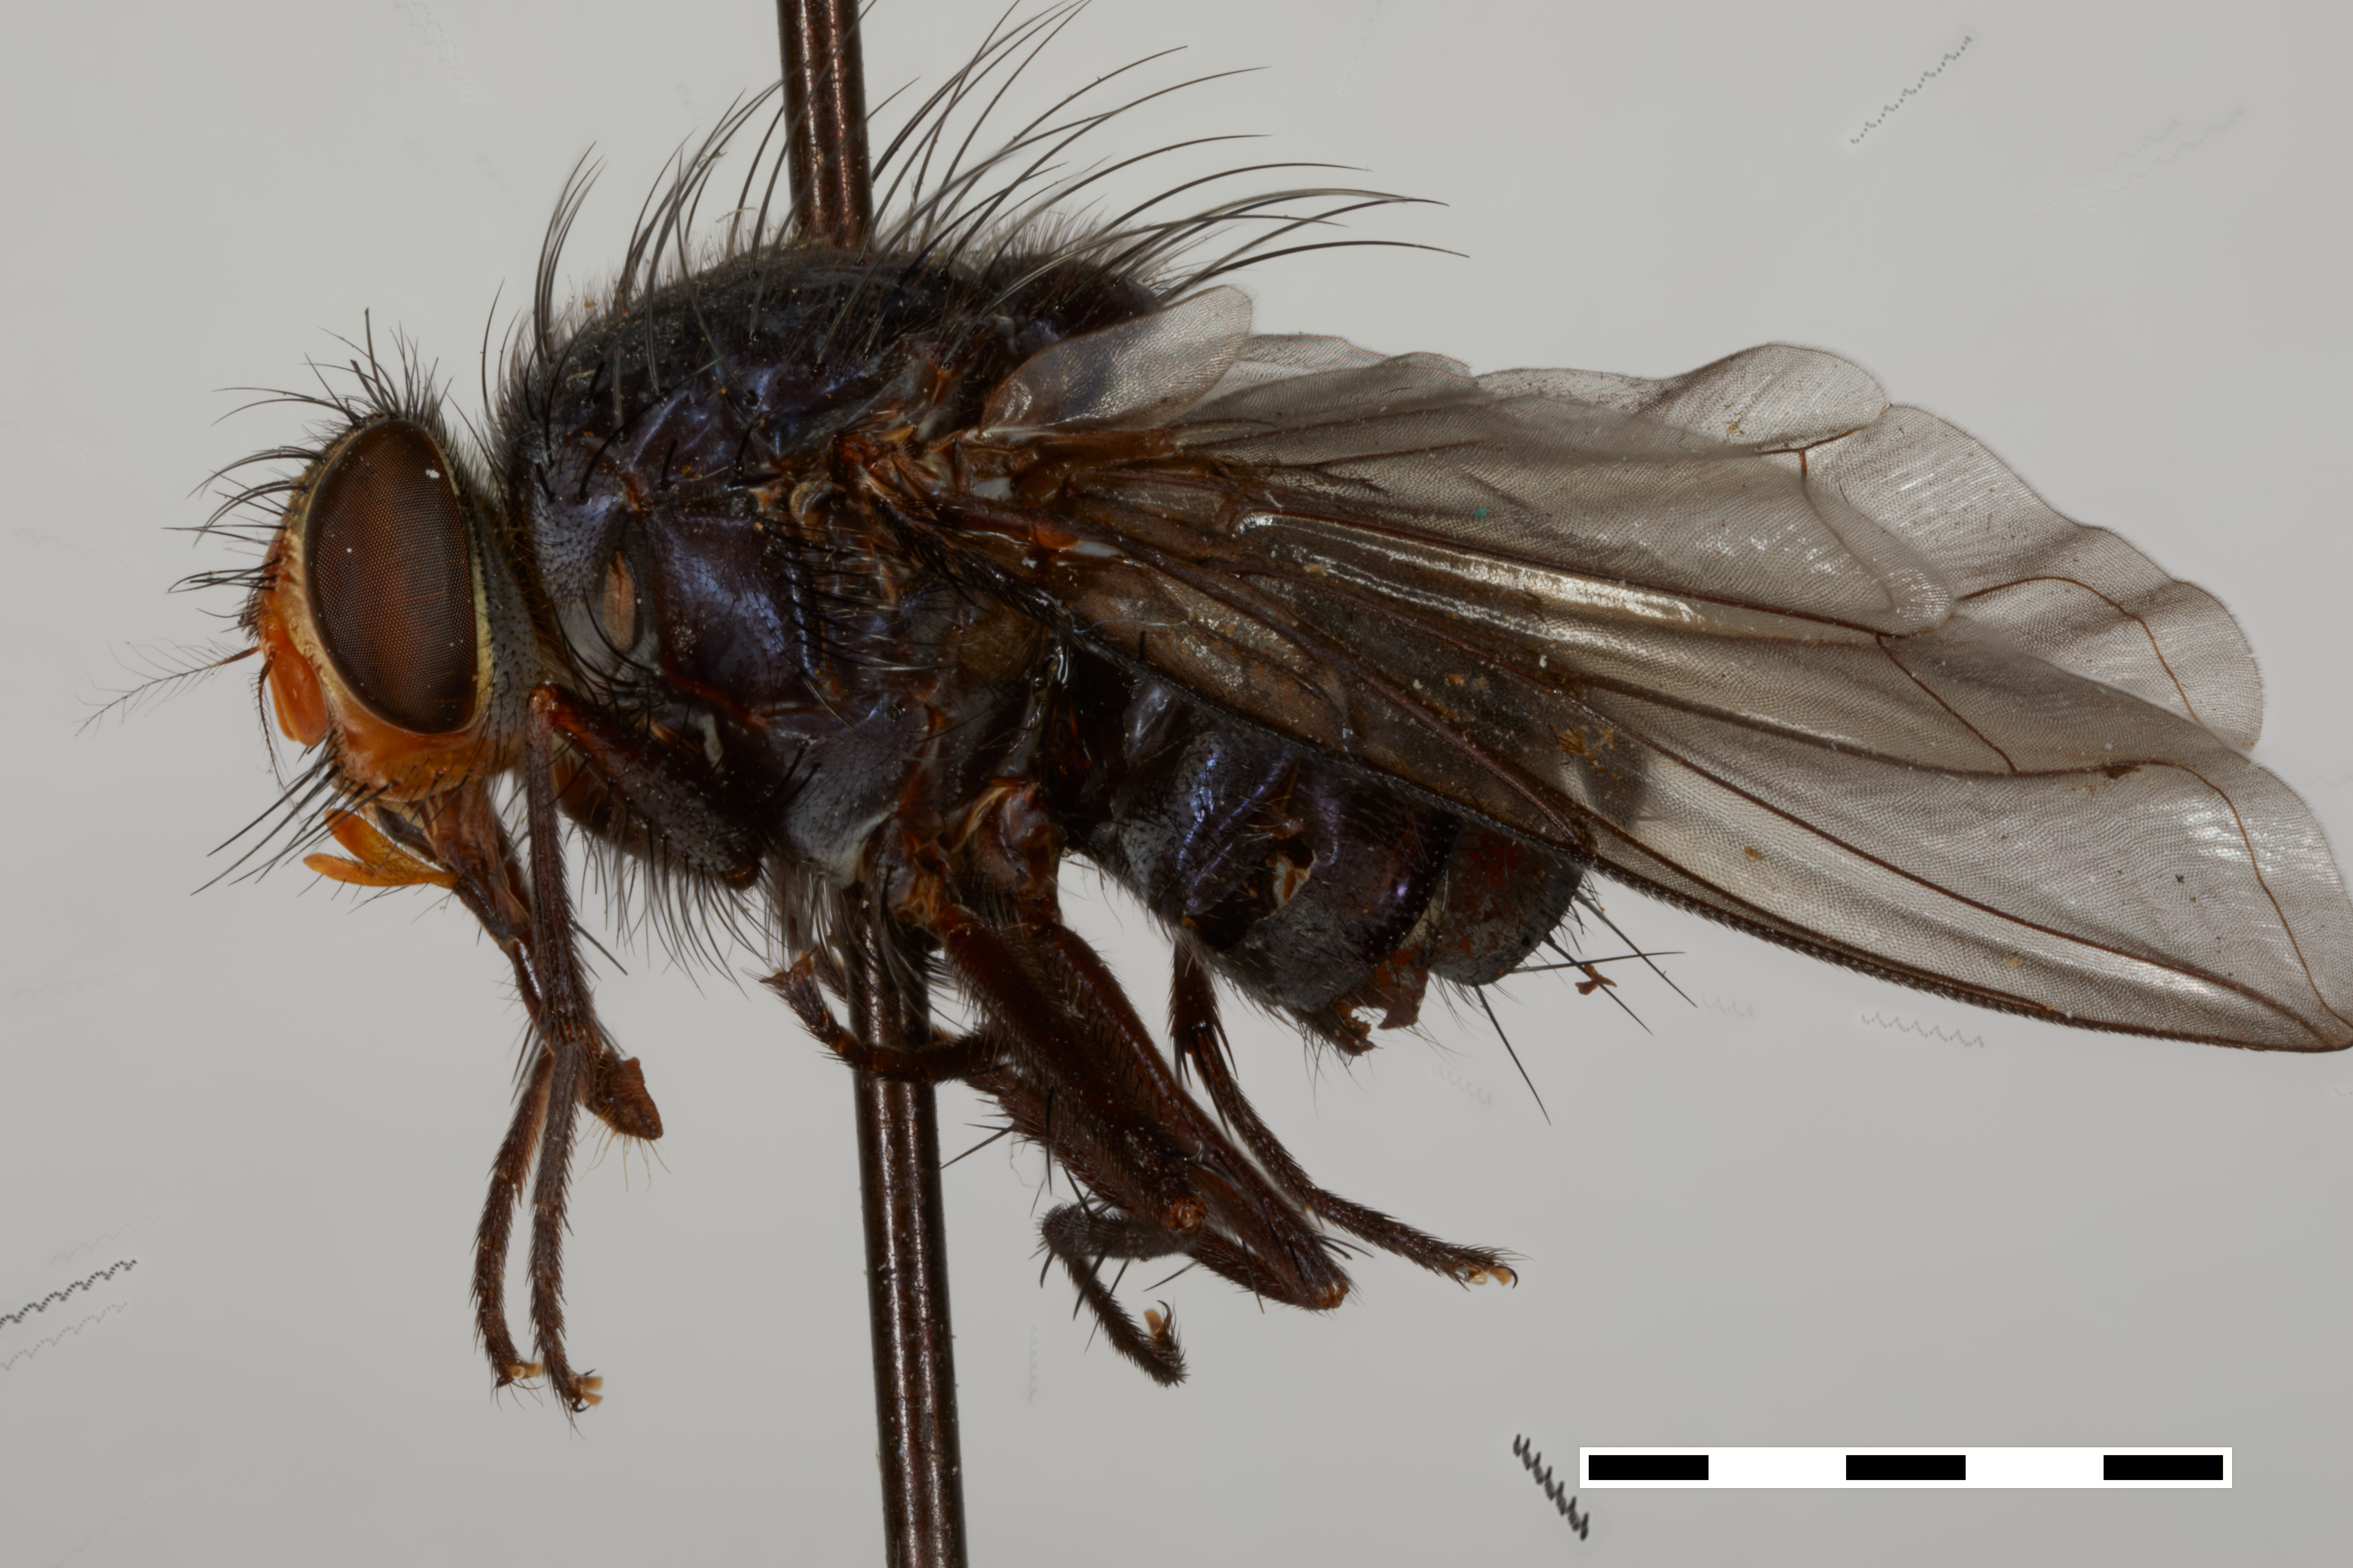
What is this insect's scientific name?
Huascaromusca xanthorrhina (also Huascaromusca cruciata)
